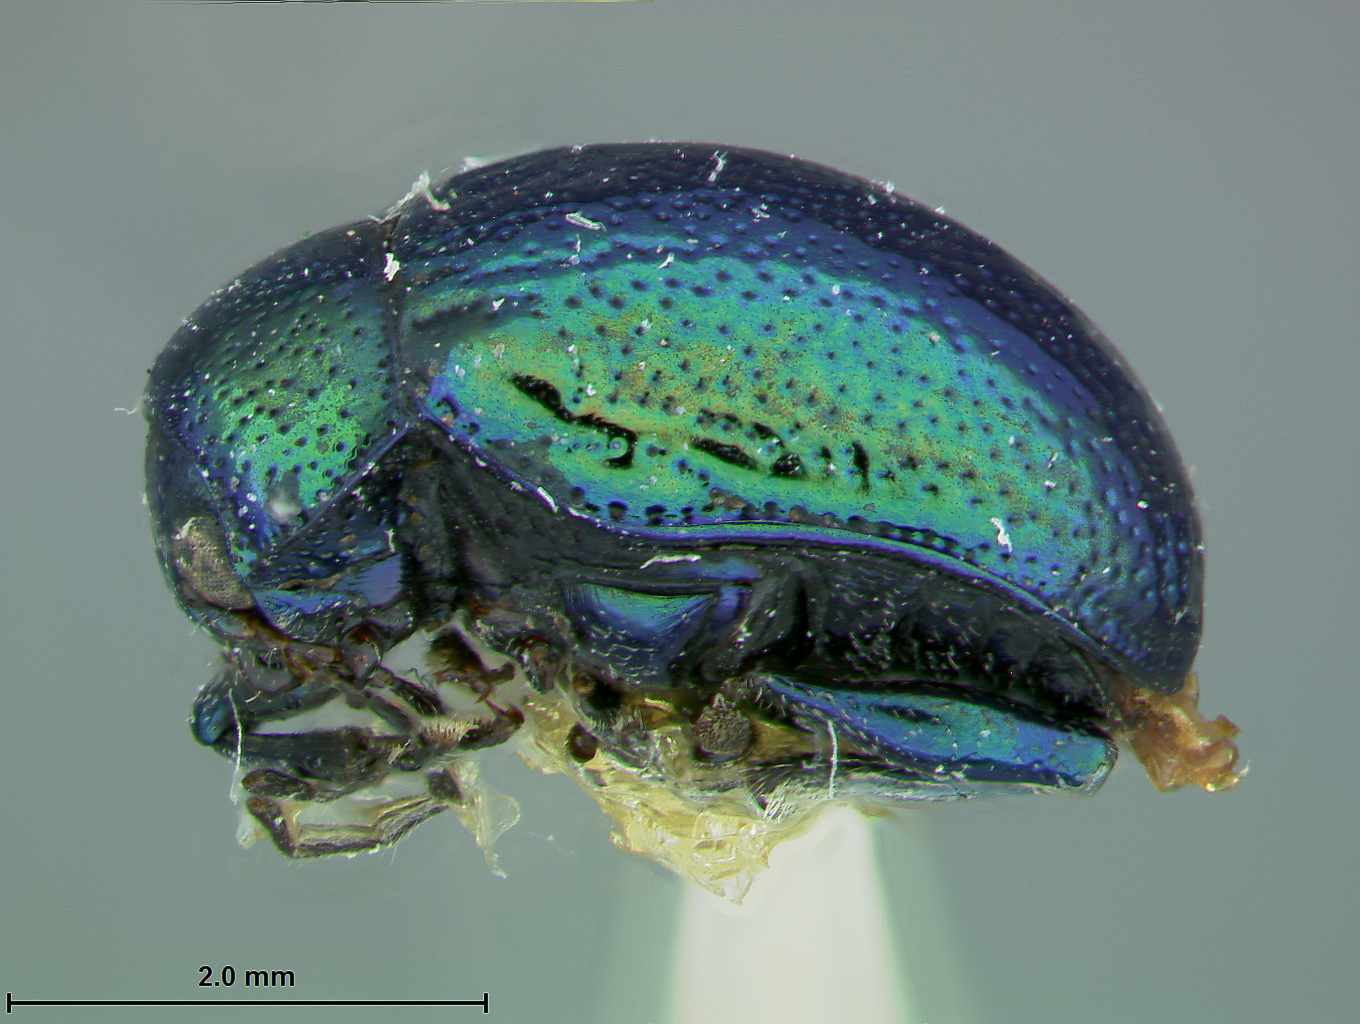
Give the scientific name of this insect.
Colaspoides macgregori
